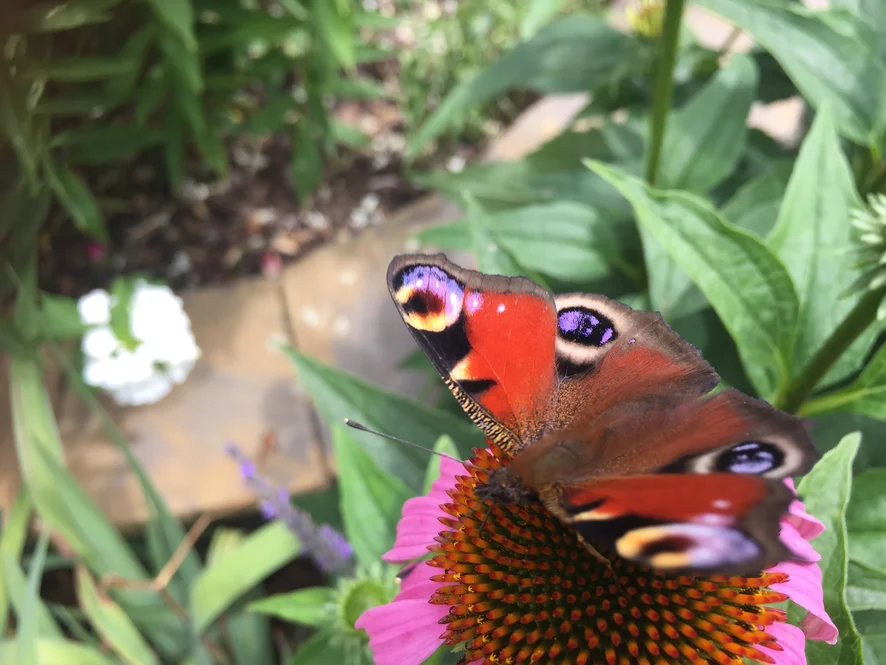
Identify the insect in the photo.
Aglais io
